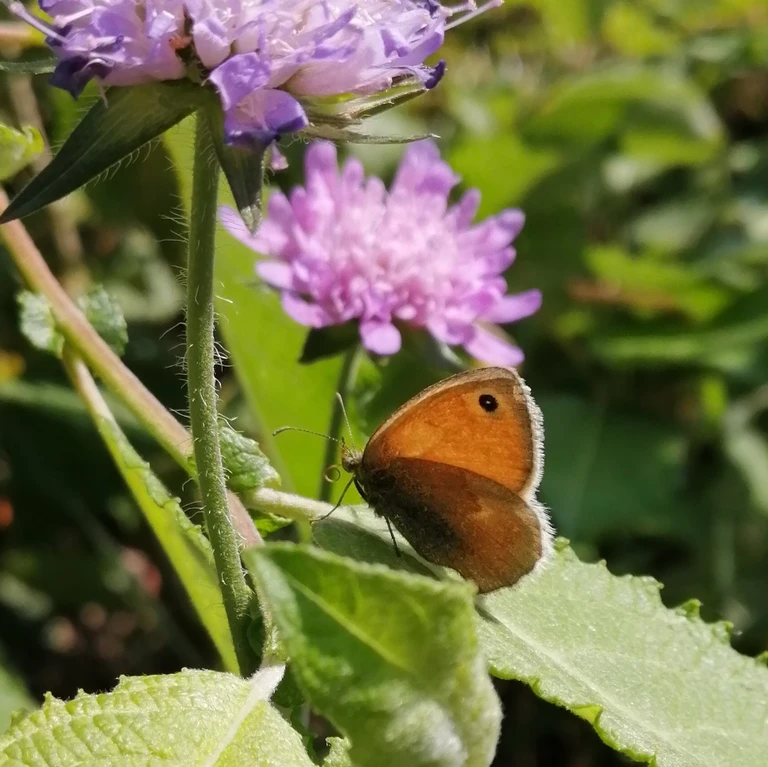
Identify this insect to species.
Coenonympha pamphilus
